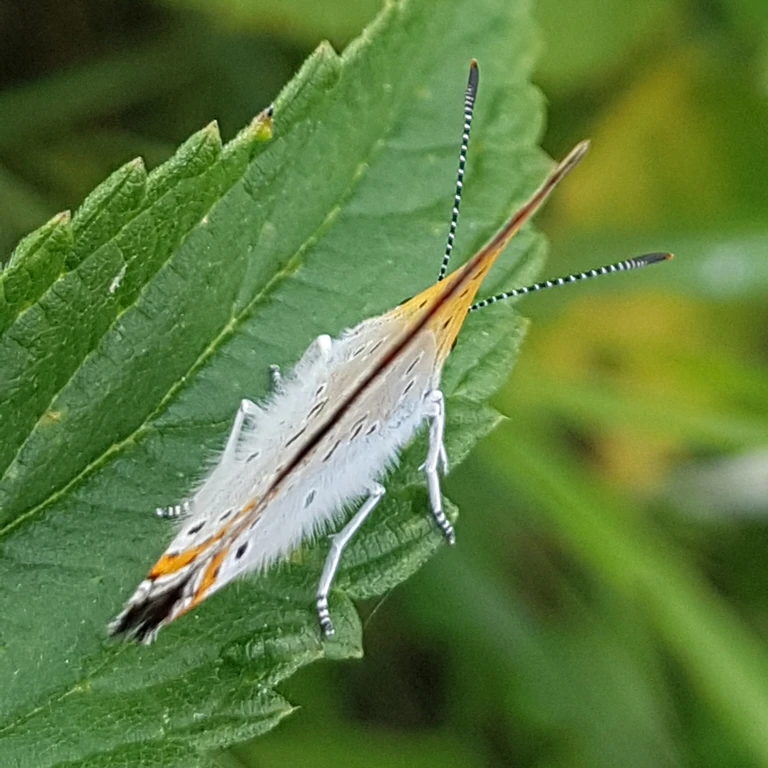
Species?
Lycaena dispar
